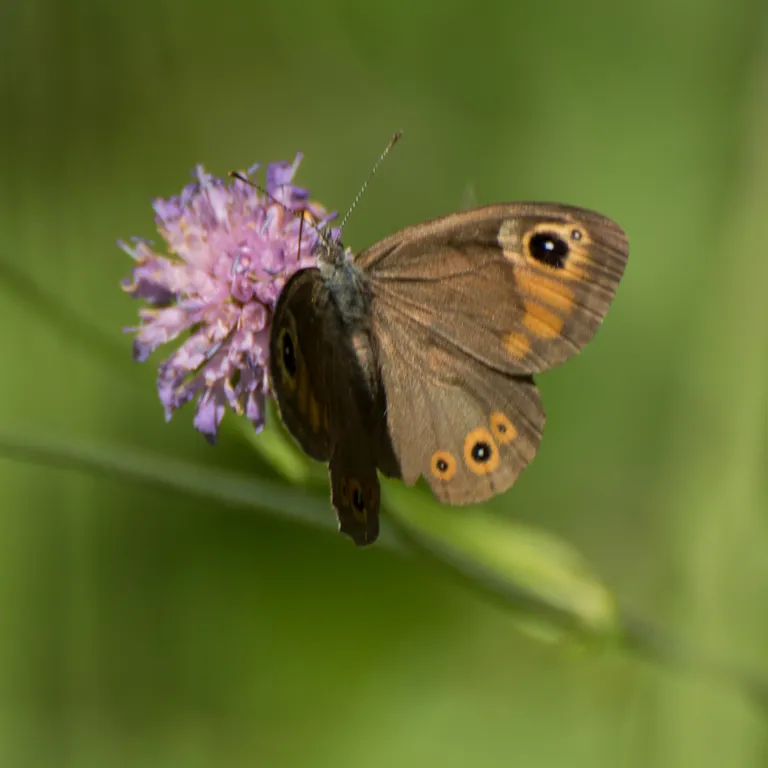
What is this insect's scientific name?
Lasiommata maera (also Pararge maera)
